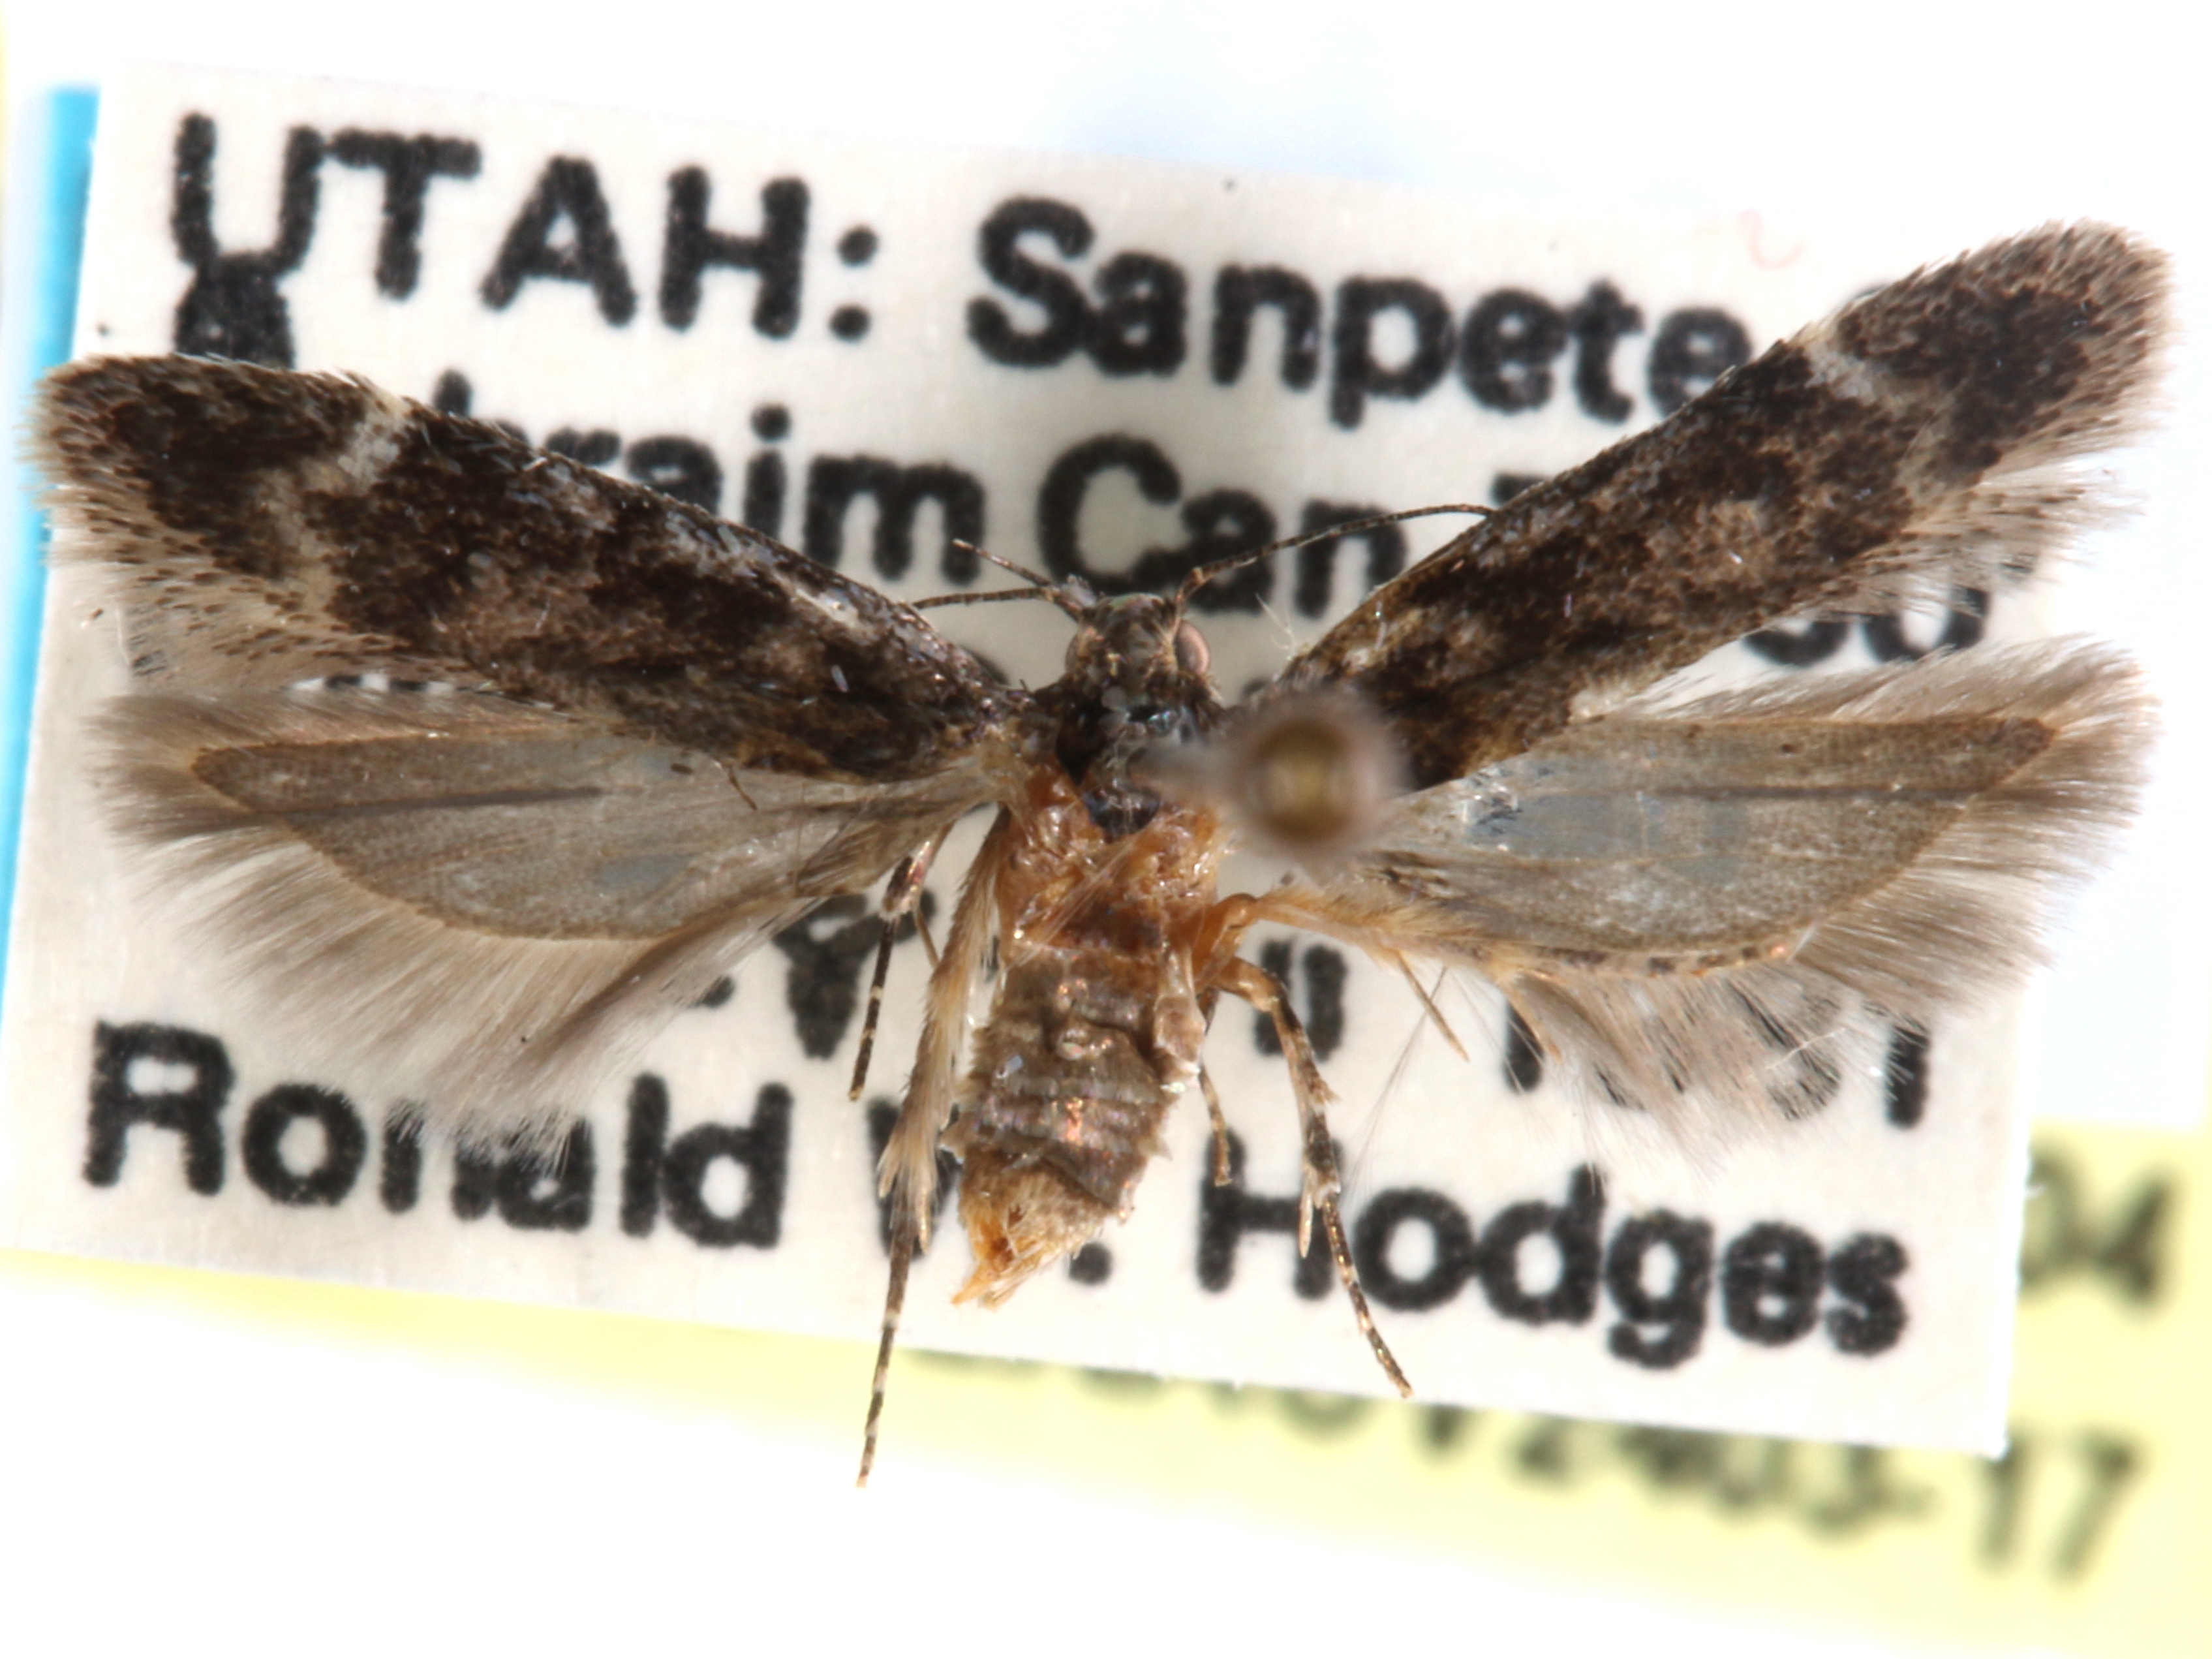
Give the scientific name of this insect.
Chionodes hostis
